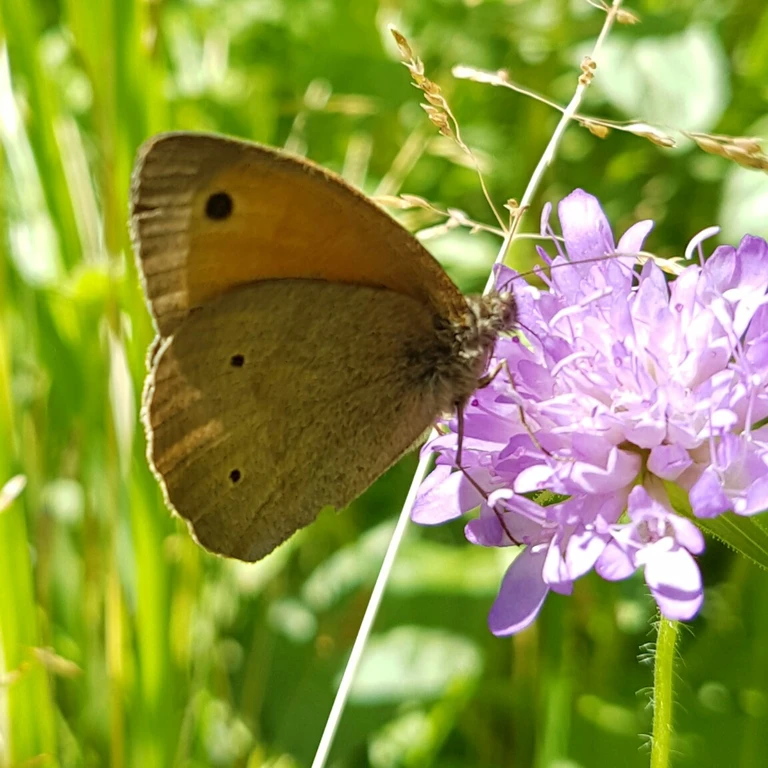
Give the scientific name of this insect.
Maniola jurtina
